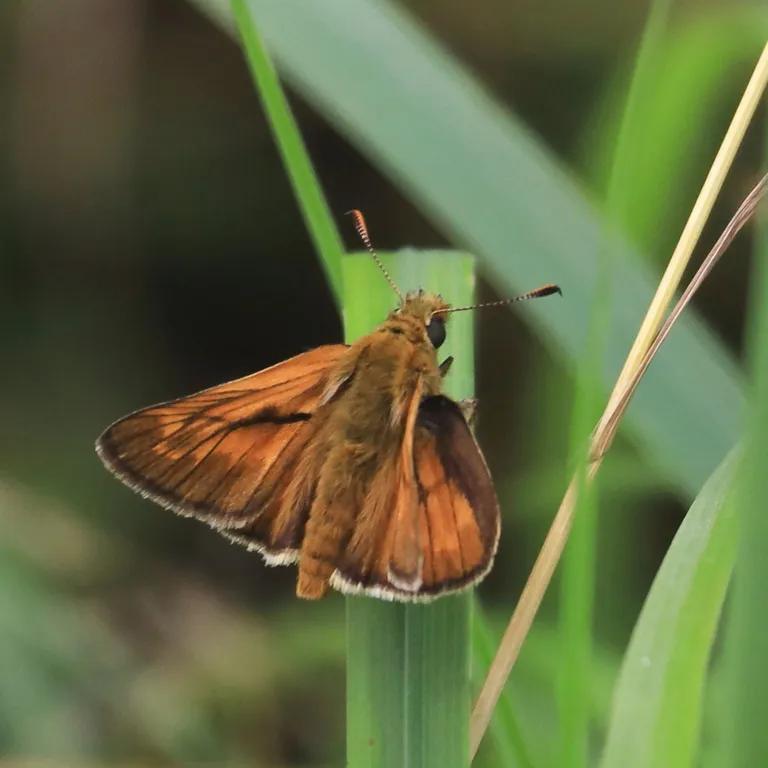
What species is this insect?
Ochlodes sylvanus (also Ochlodes venata)
